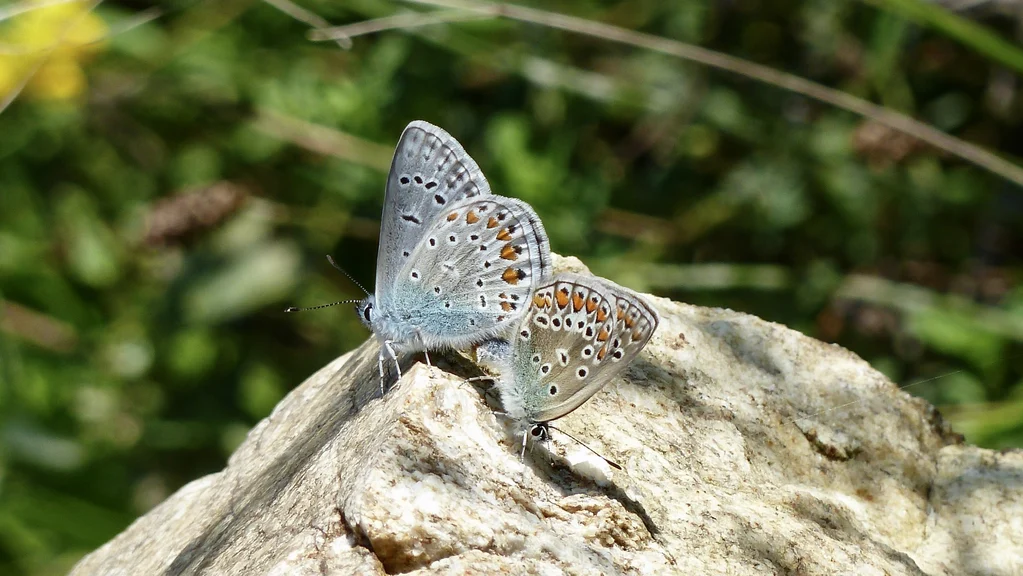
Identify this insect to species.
Polyommatus icarus
